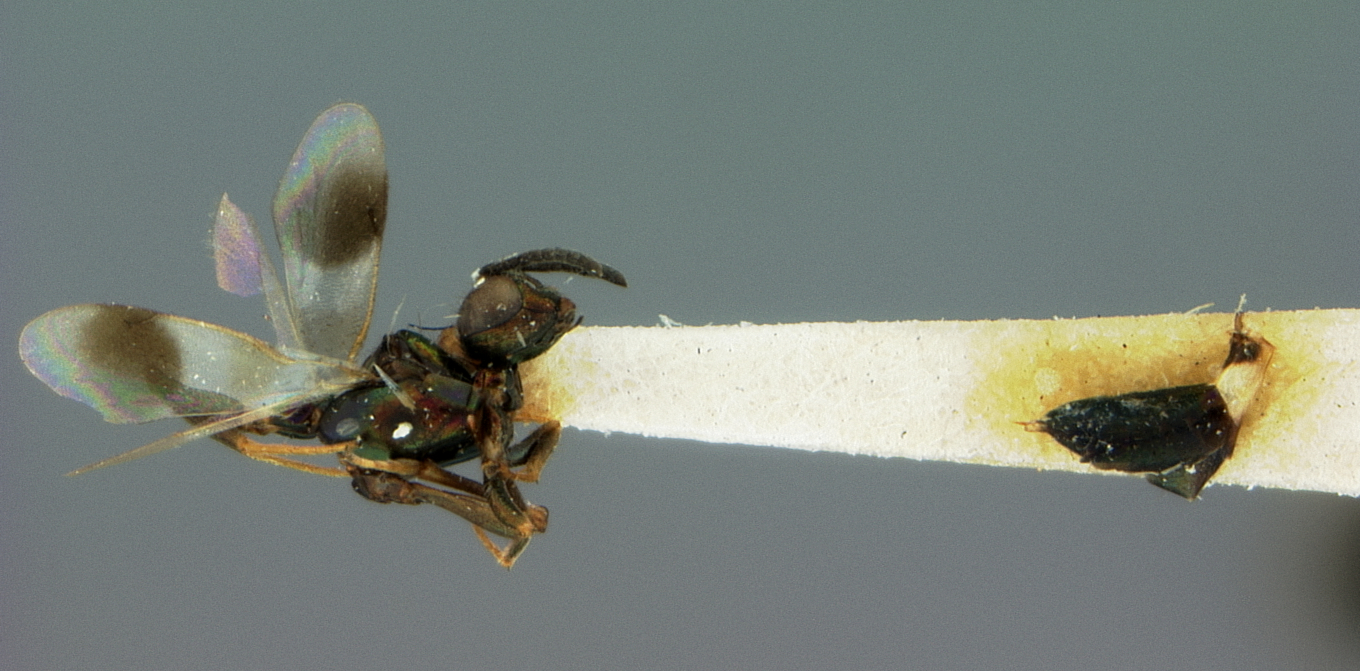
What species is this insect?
Anastatus albitarsis
